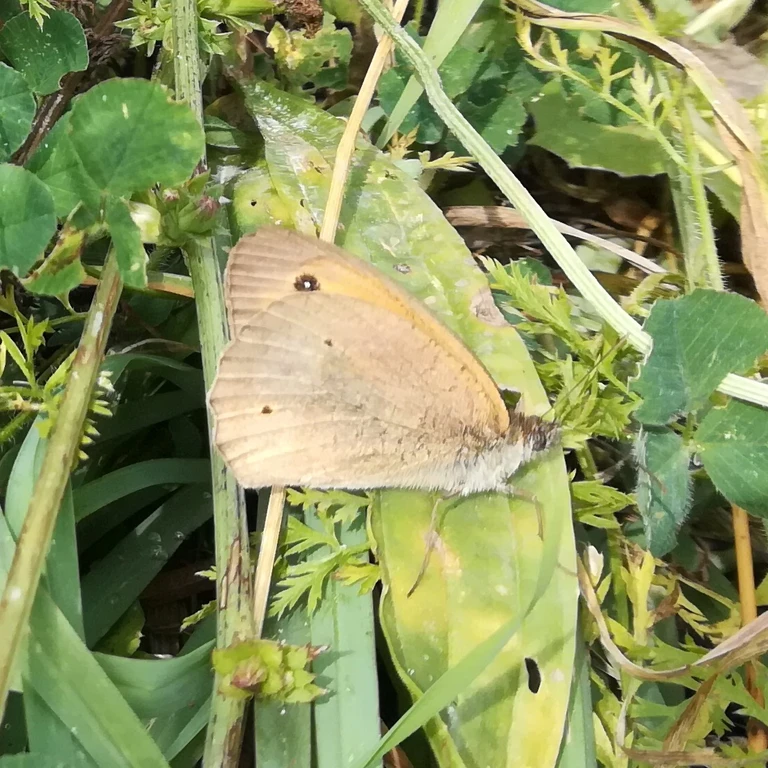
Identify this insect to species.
Maniola jurtina
